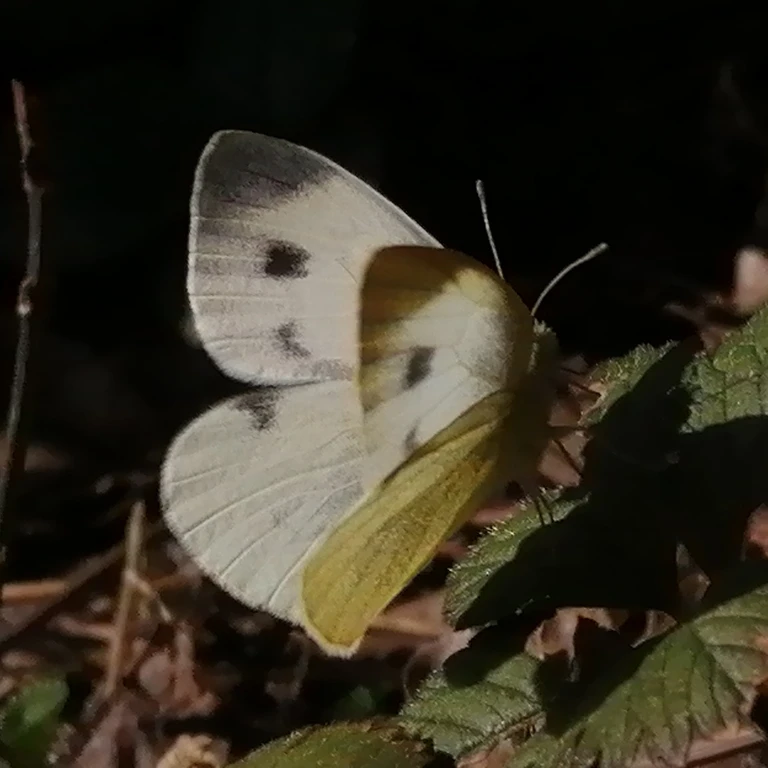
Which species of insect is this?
Pieris mannii
